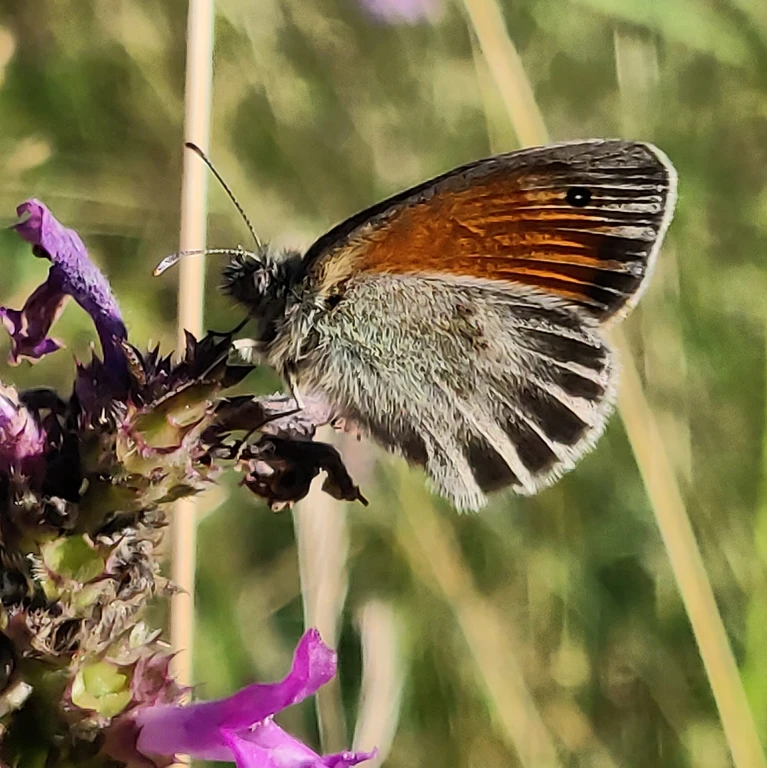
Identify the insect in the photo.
Coenonympha pamphilus
